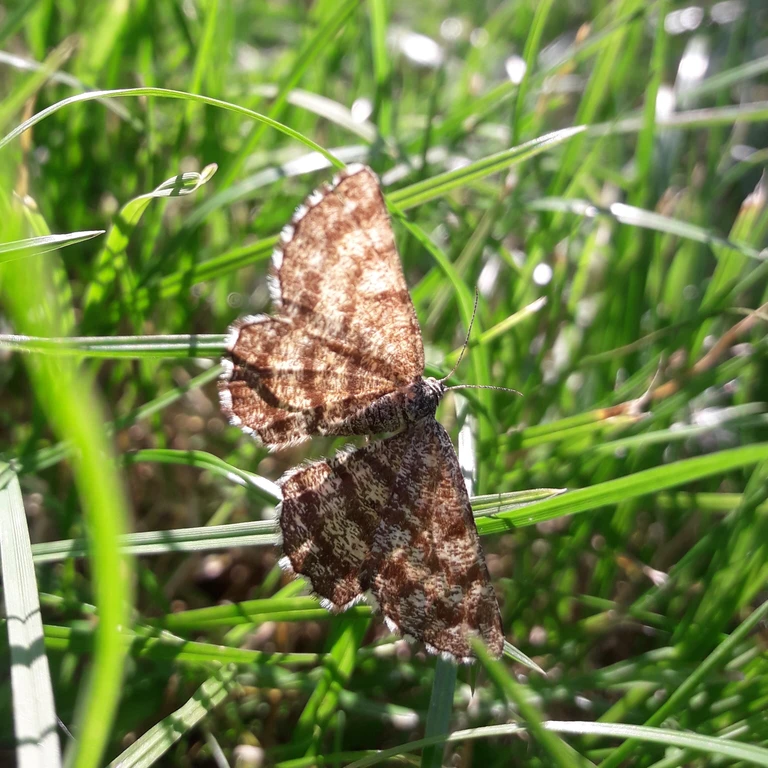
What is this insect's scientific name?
Ematurga atomaria
